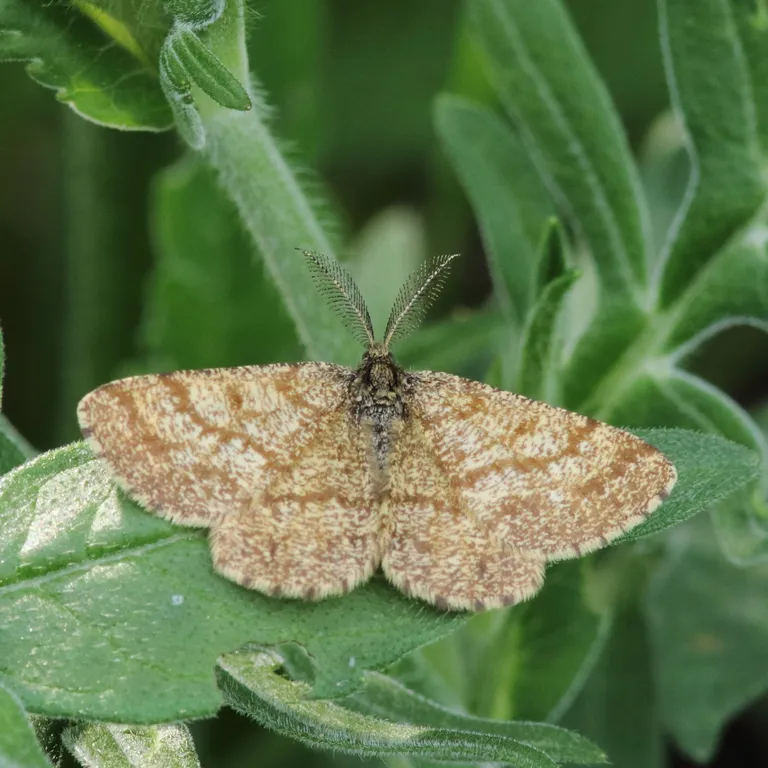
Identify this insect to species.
Ematurga atomaria
